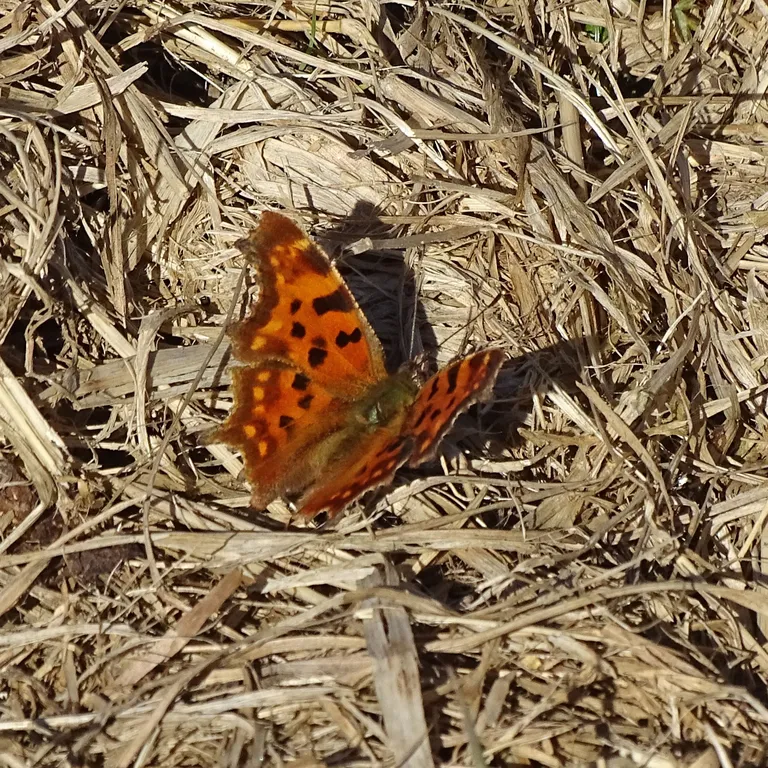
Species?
Polygonia c-album
